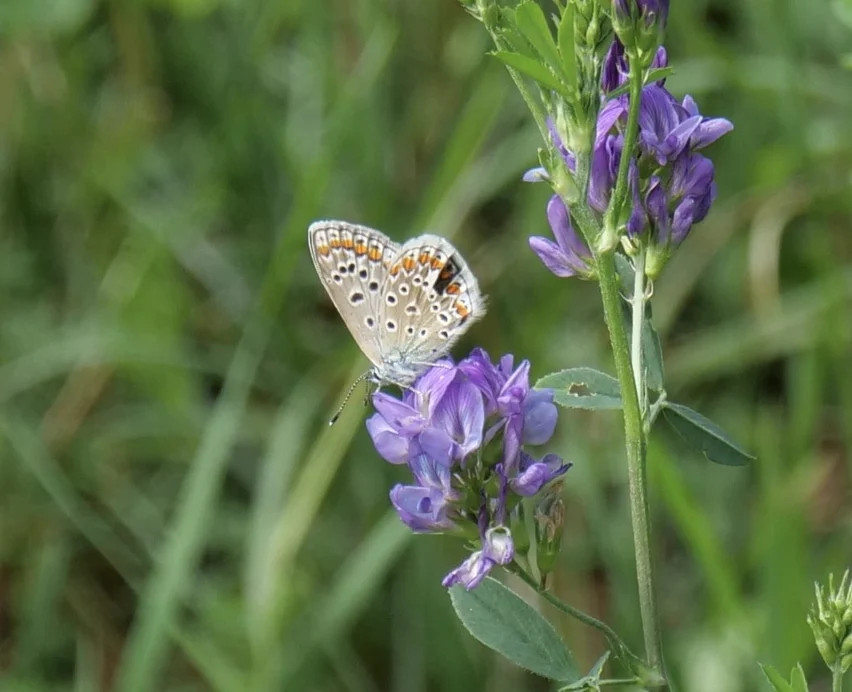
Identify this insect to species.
Polyommatus icarus
